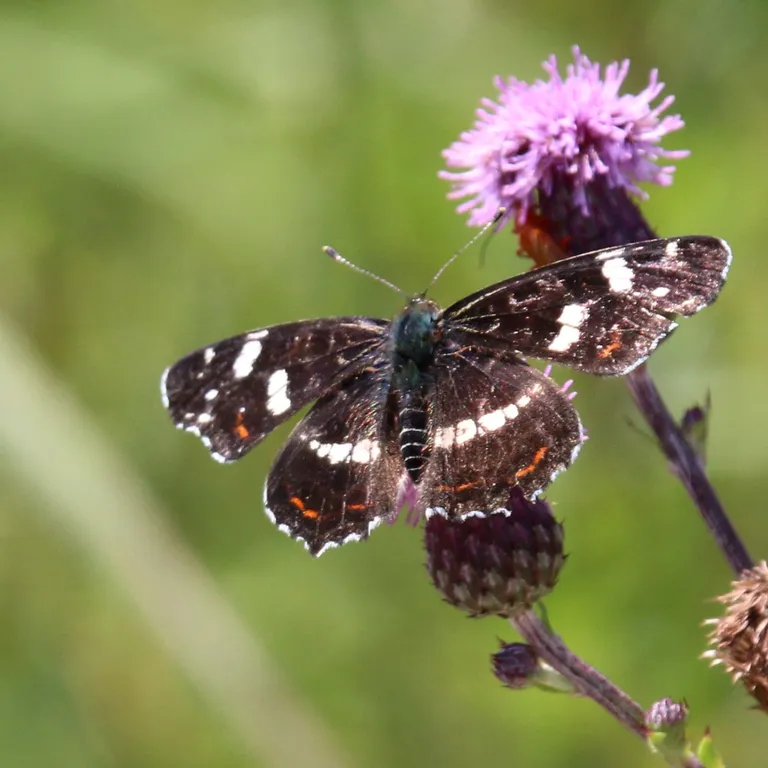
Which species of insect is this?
Araschnia levana
